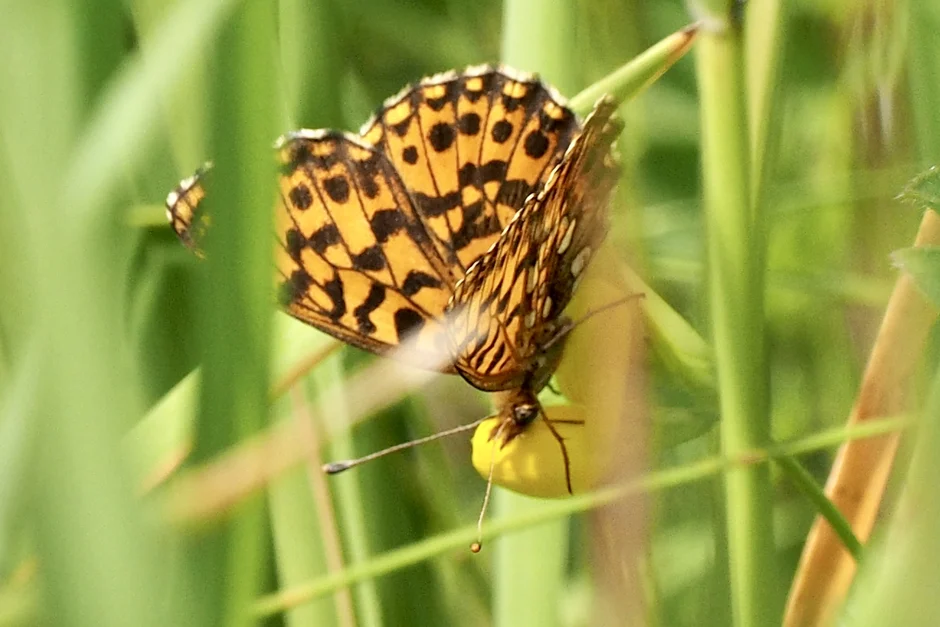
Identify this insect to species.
Boloria dia
